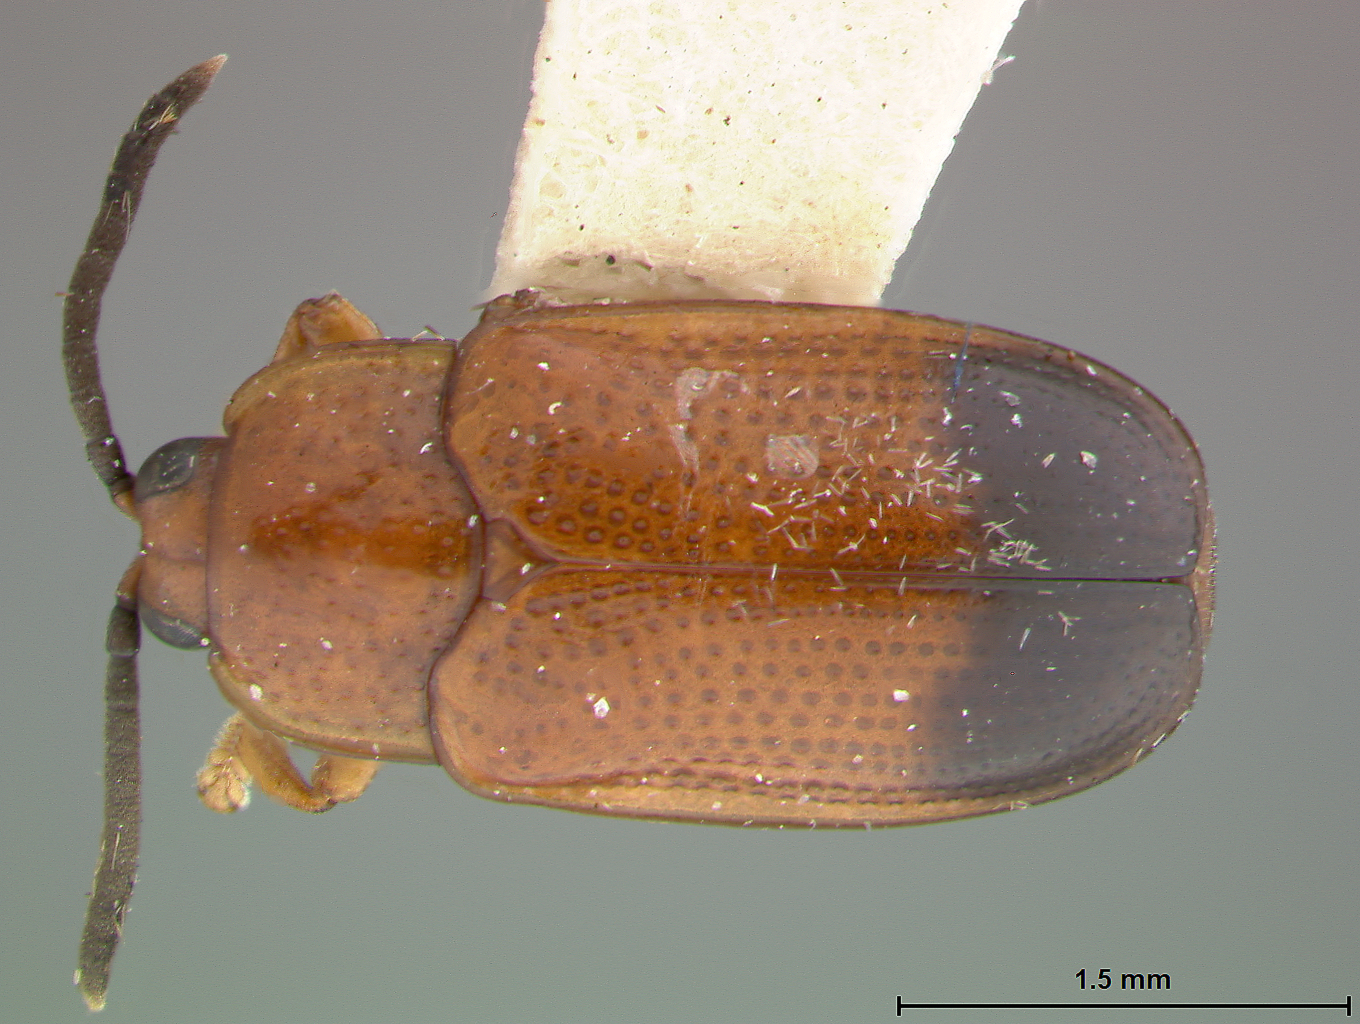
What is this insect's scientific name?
Cephaloleia weisei
